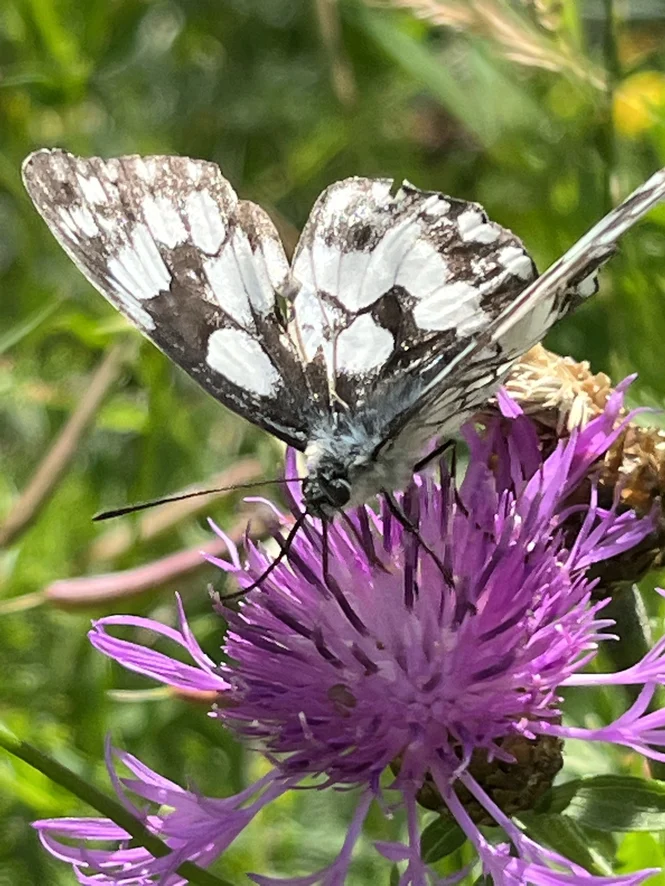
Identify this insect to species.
Melanargia galathea
